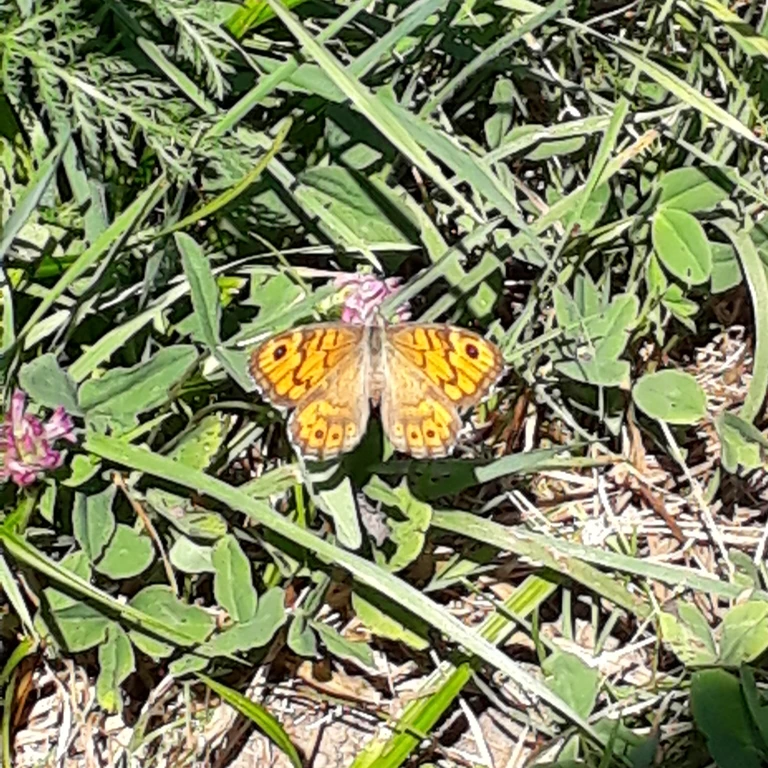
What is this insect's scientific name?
Lasiommata megera (also Pararge megera)
